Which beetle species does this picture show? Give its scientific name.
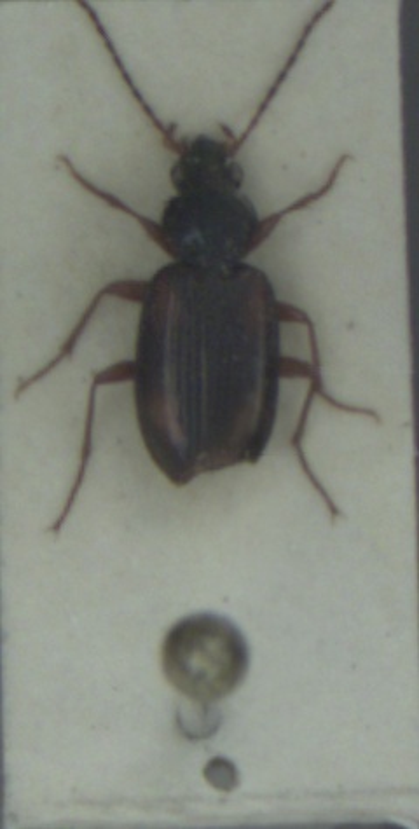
Bembidion tetracolum
